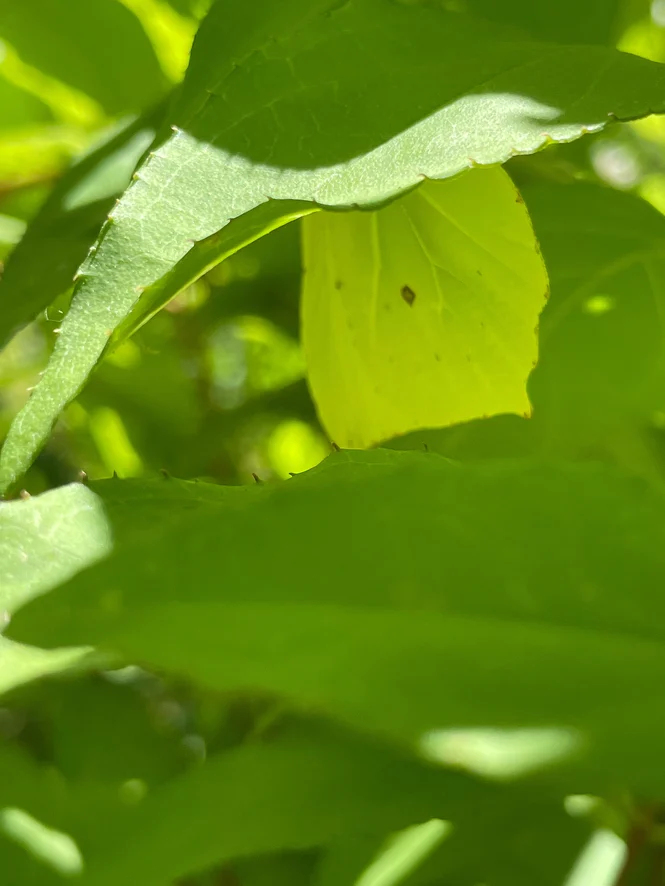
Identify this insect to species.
Gonepteryx rhamni
